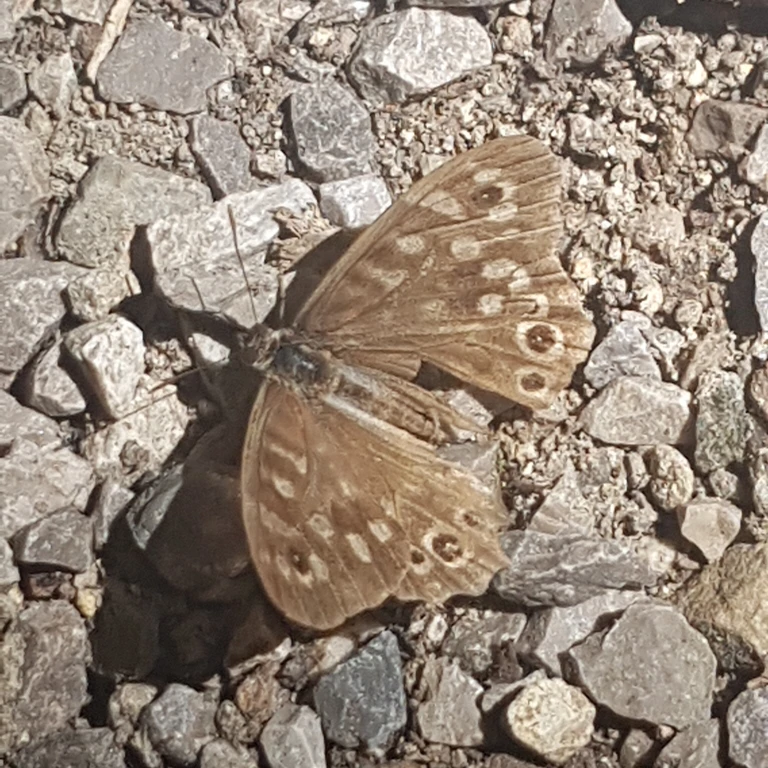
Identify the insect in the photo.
Pararge aegeria
